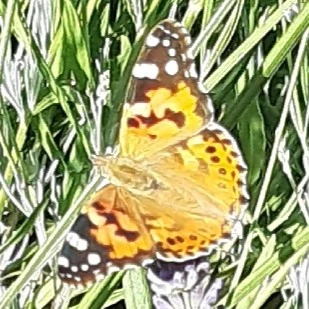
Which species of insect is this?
Vanessa cardui
